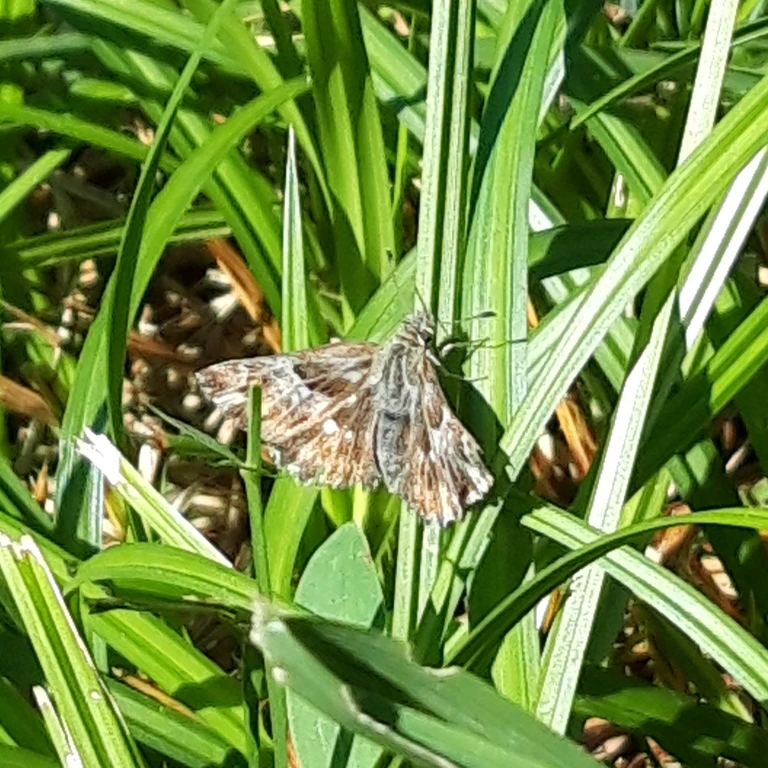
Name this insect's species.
Muschampia floccifera (also Carcharodus floccifera)
